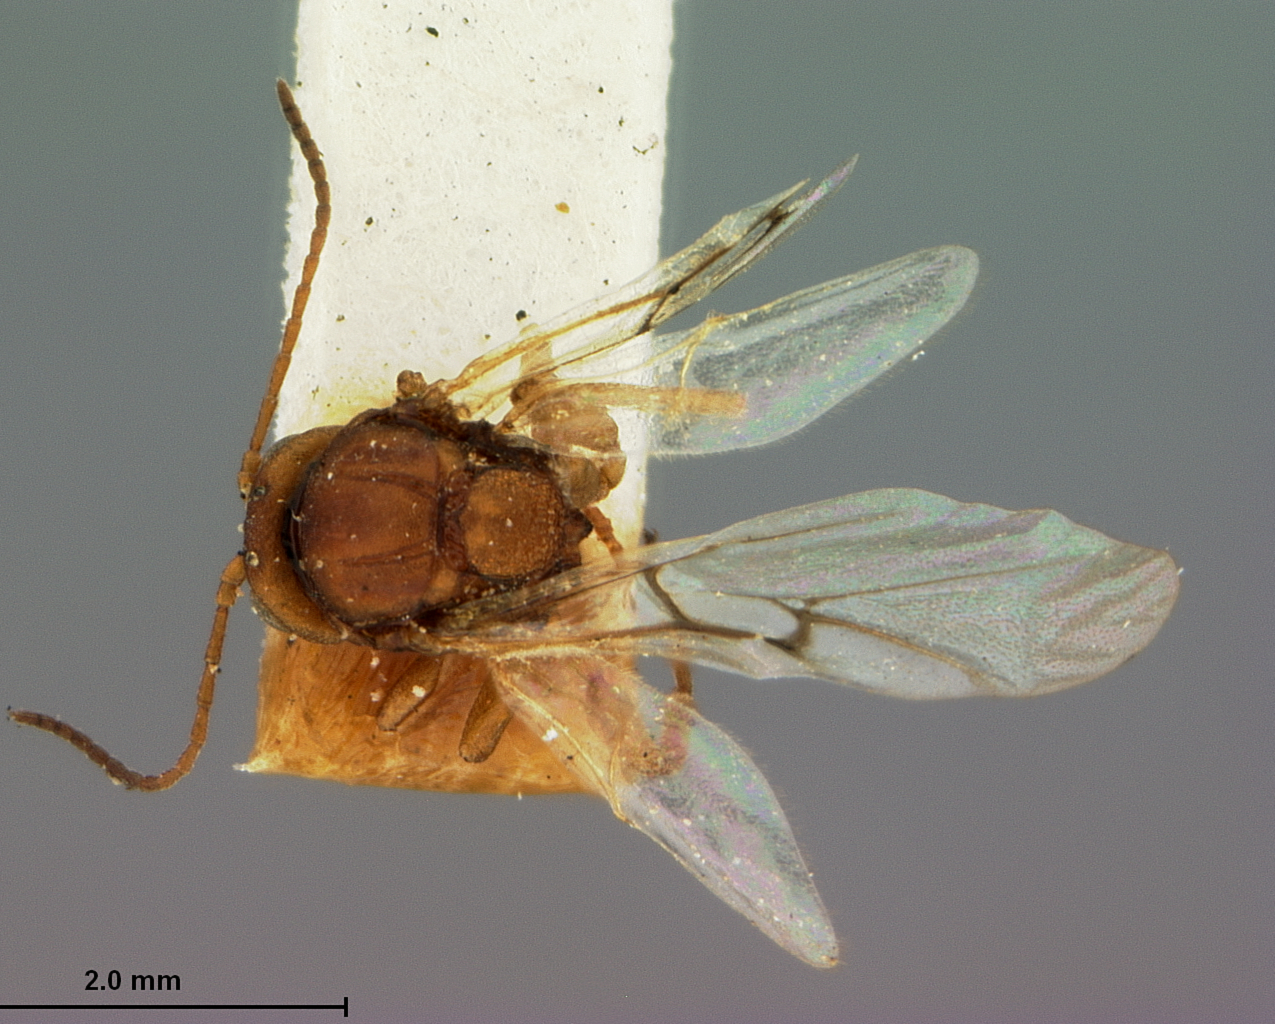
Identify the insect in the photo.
Cynips quercus
